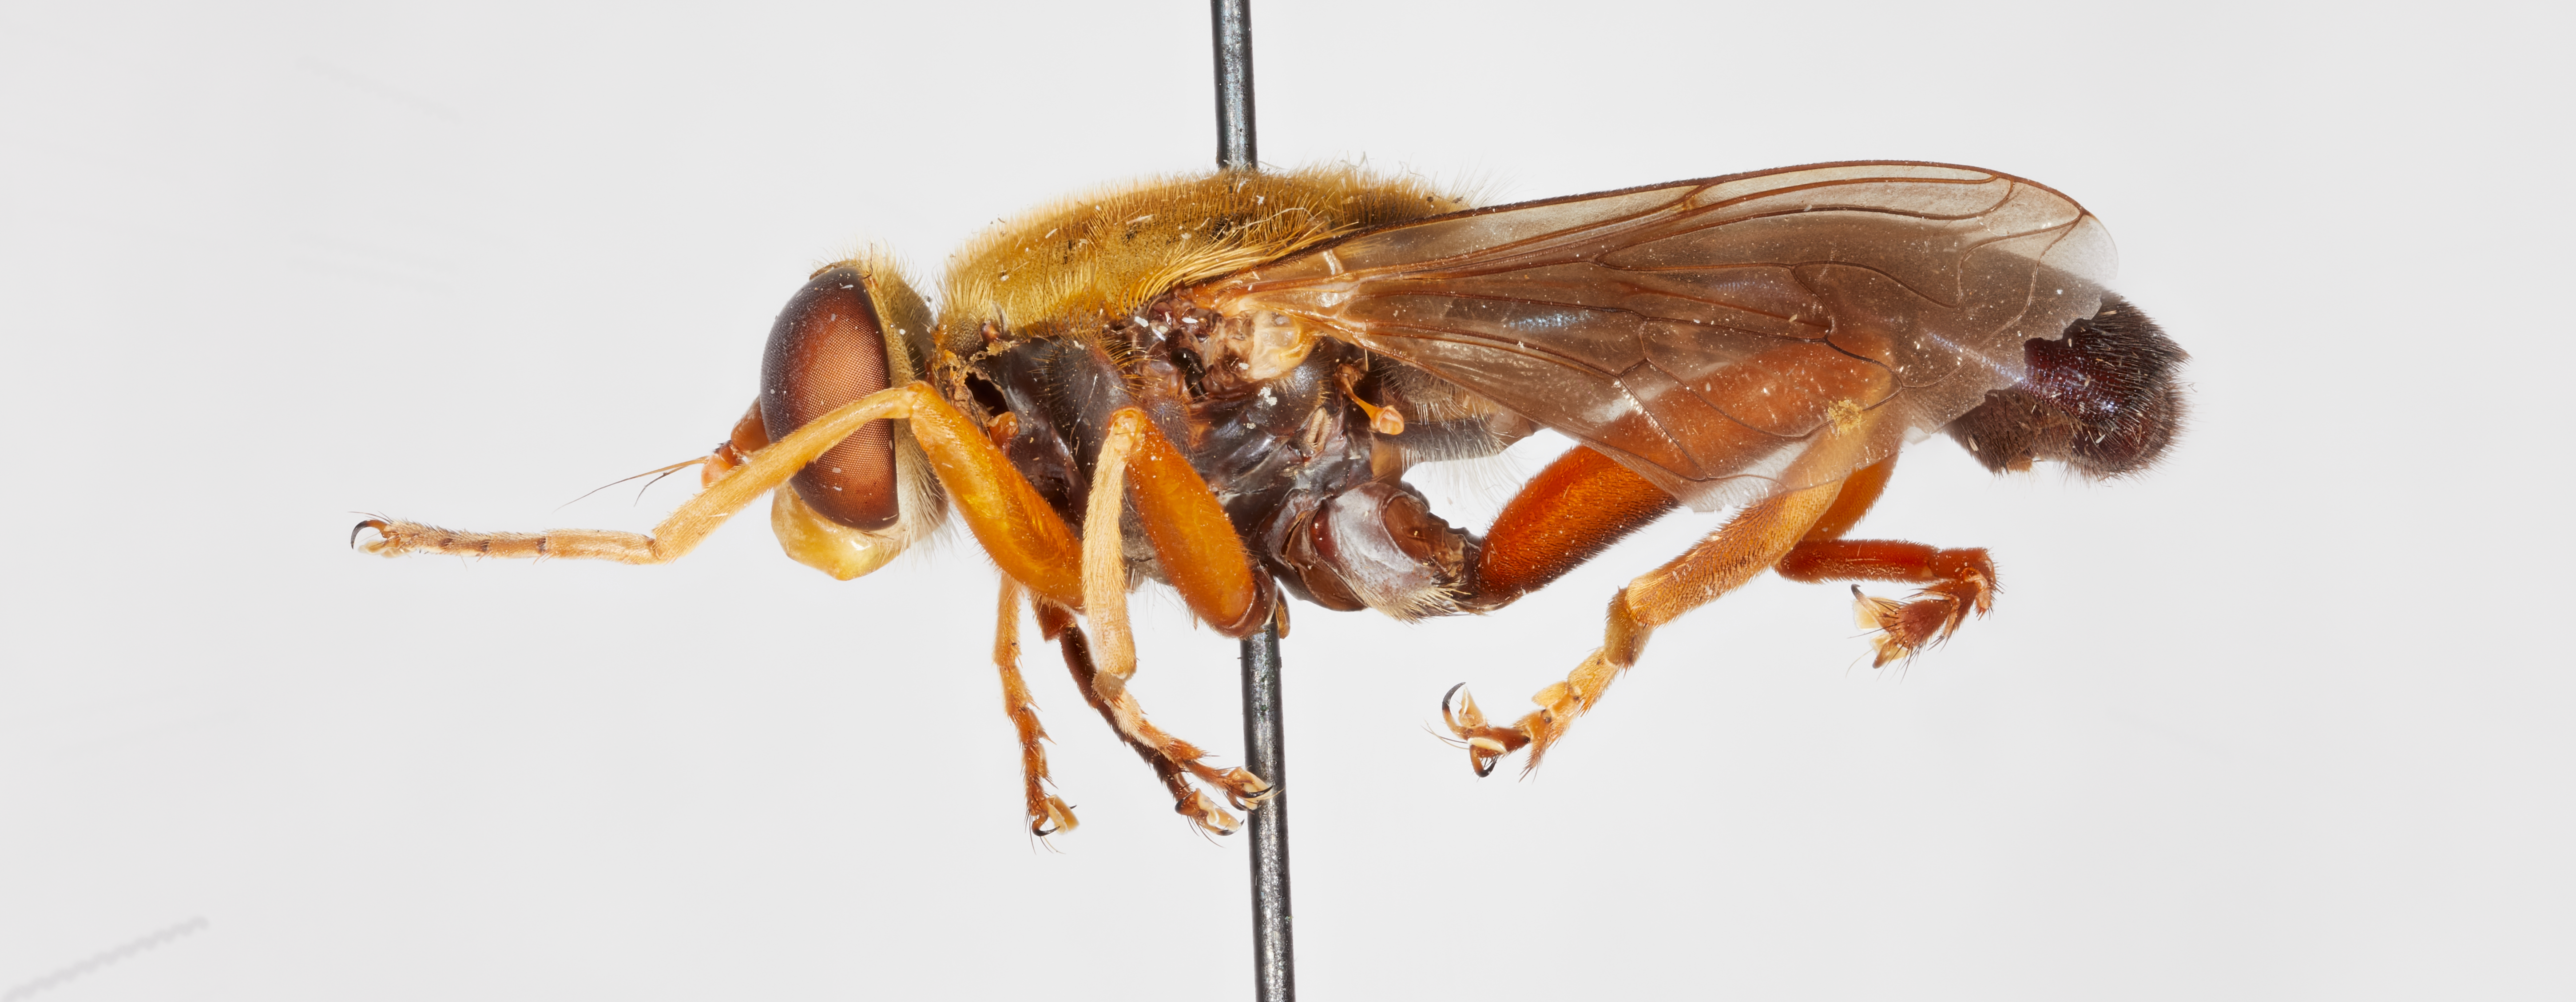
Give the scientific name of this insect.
Pterallastes bettyae
